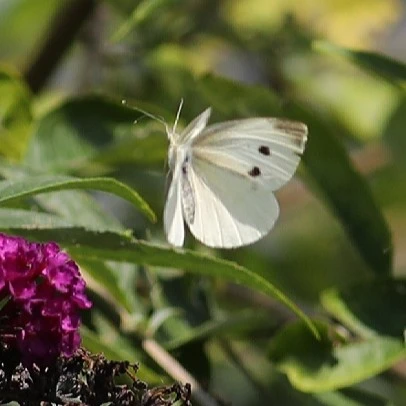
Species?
Pieris rapae
